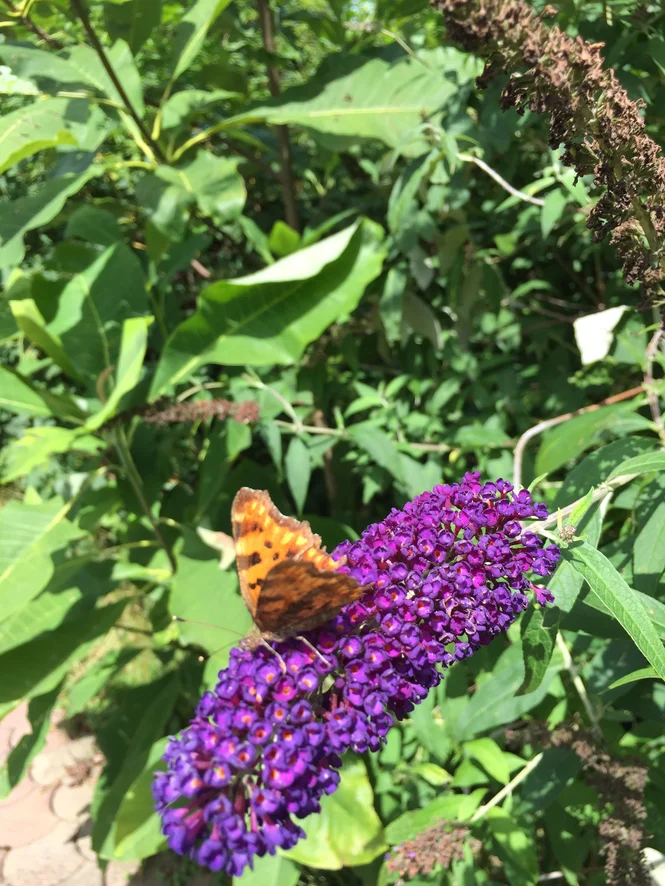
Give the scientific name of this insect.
Polygonia c-album
